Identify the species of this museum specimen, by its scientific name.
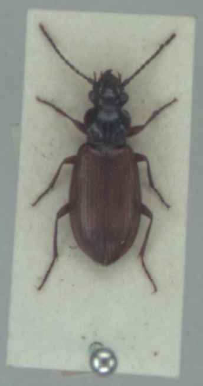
Patrobus septentrionis
